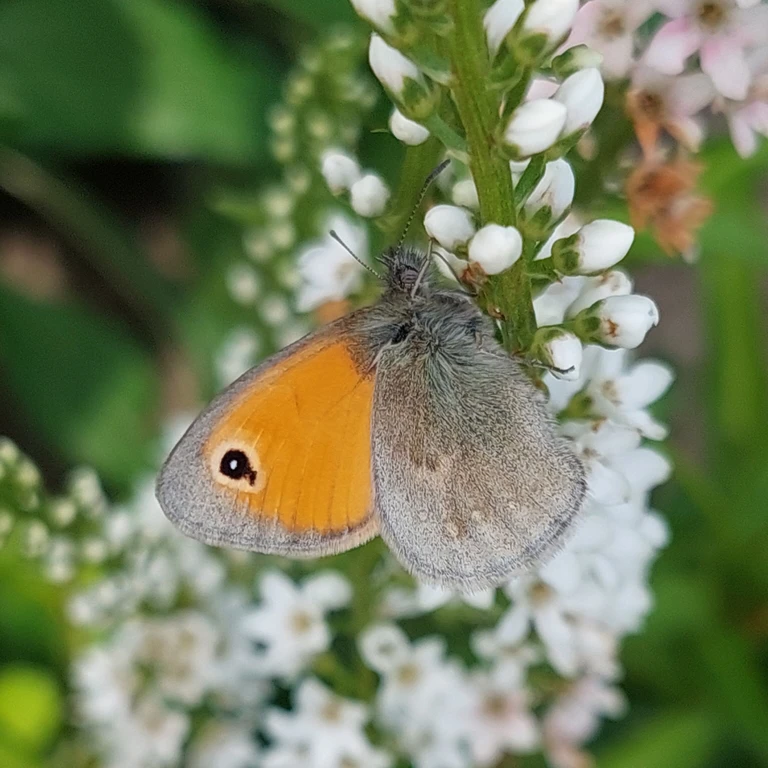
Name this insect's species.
Coenonympha pamphilus
